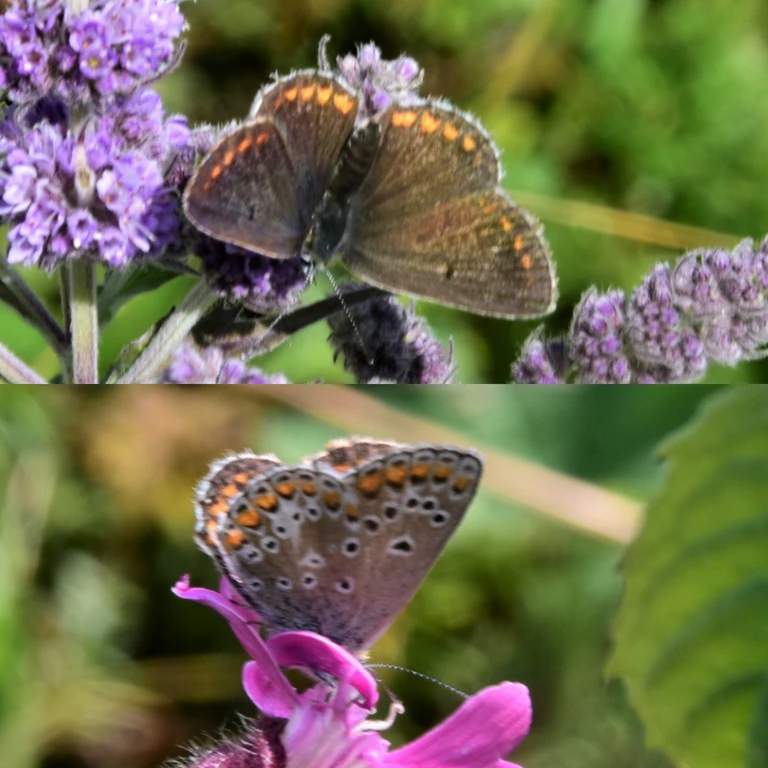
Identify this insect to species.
Aricia agestis/artaxerxes
